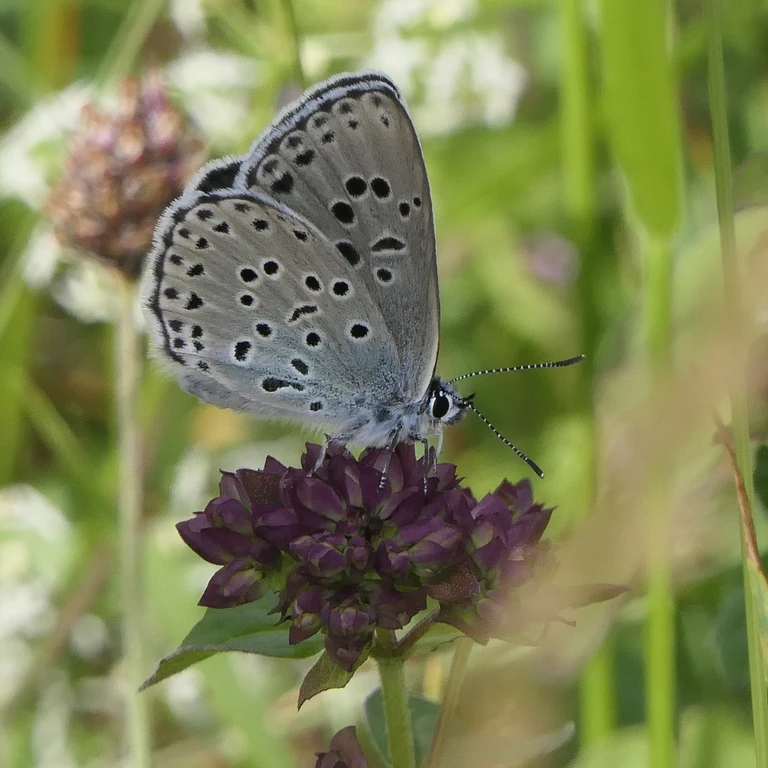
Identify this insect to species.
Phengaris arion (also Maculinea arion)
